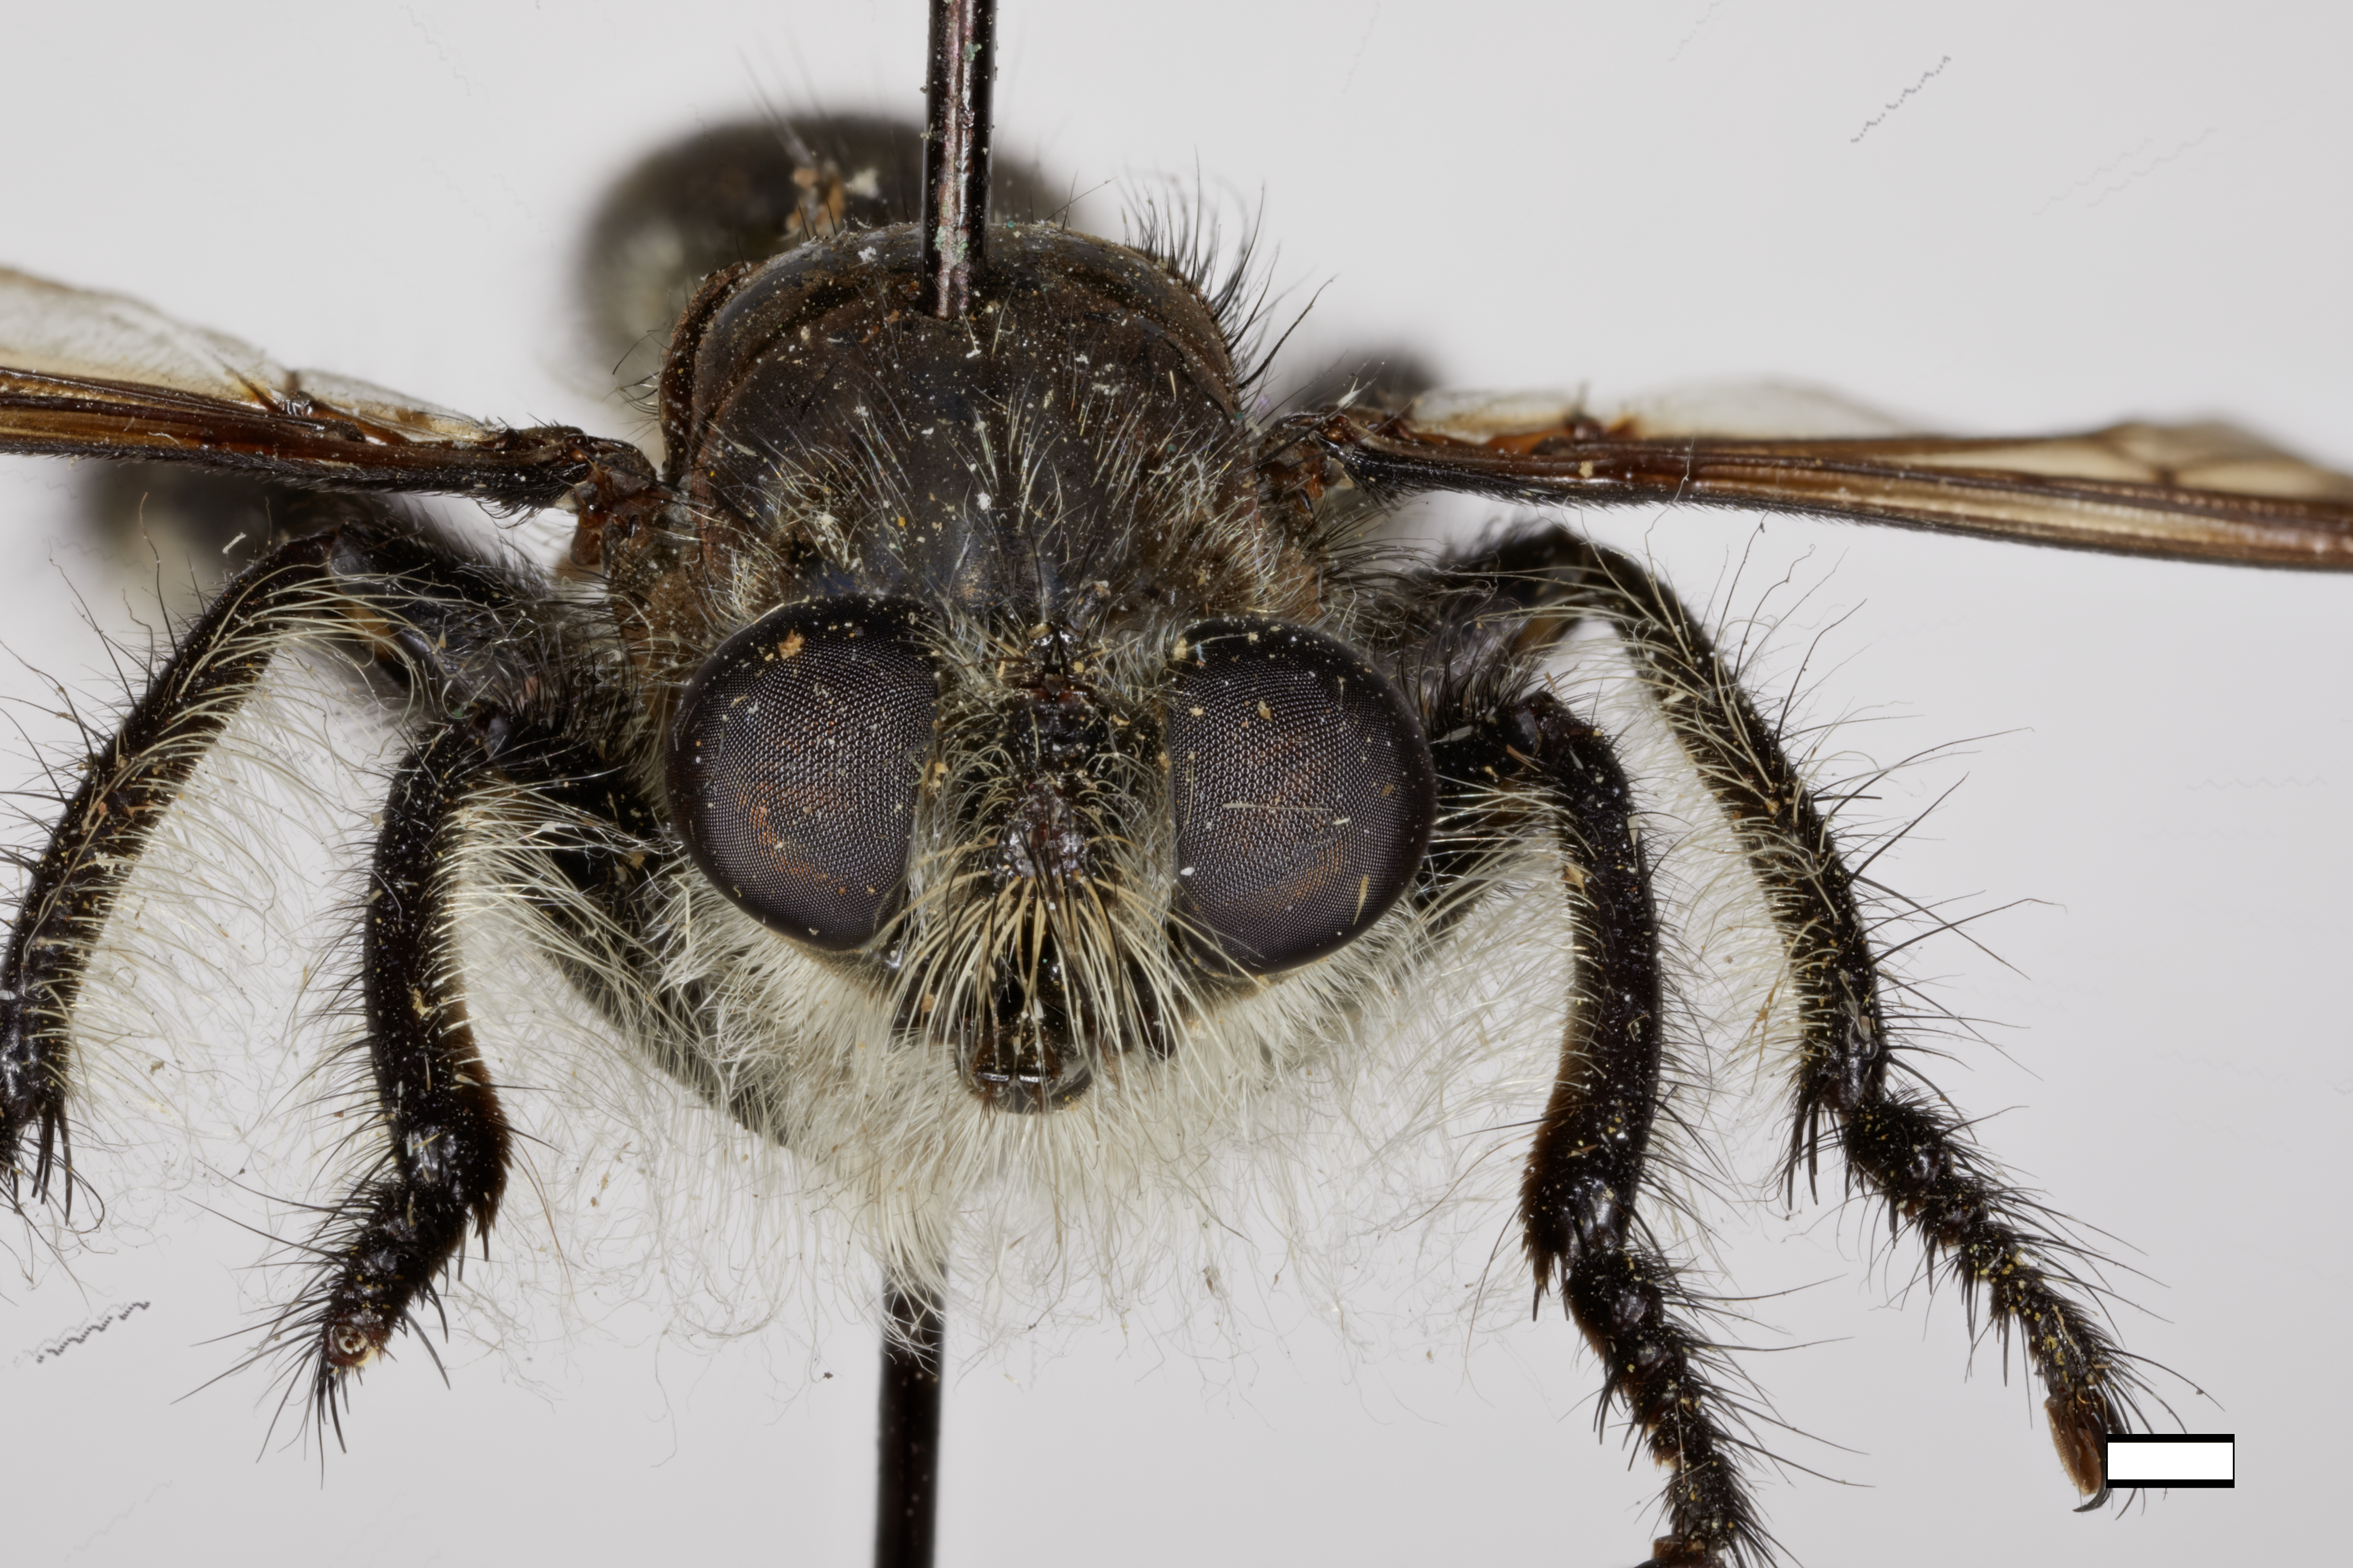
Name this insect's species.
Nusa cruenta
